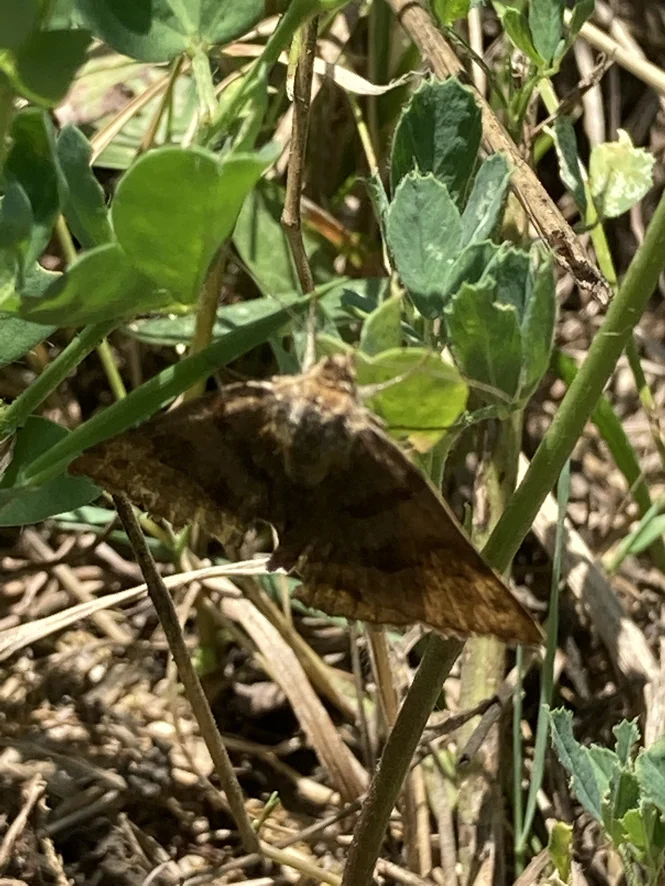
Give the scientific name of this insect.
Euclidia glyphica
